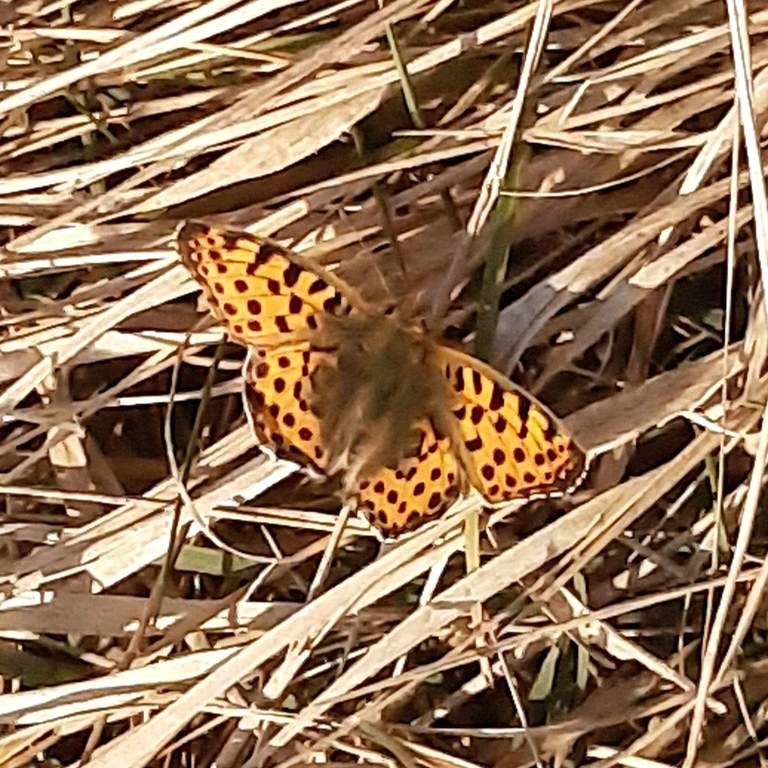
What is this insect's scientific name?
Issoria lathonia
